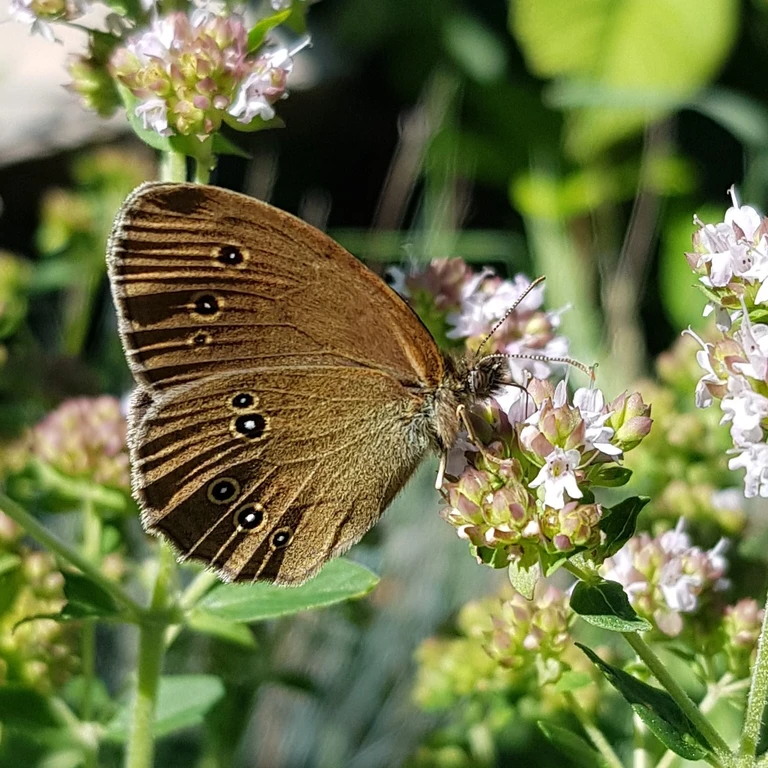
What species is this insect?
Aphantopus hyperantus
